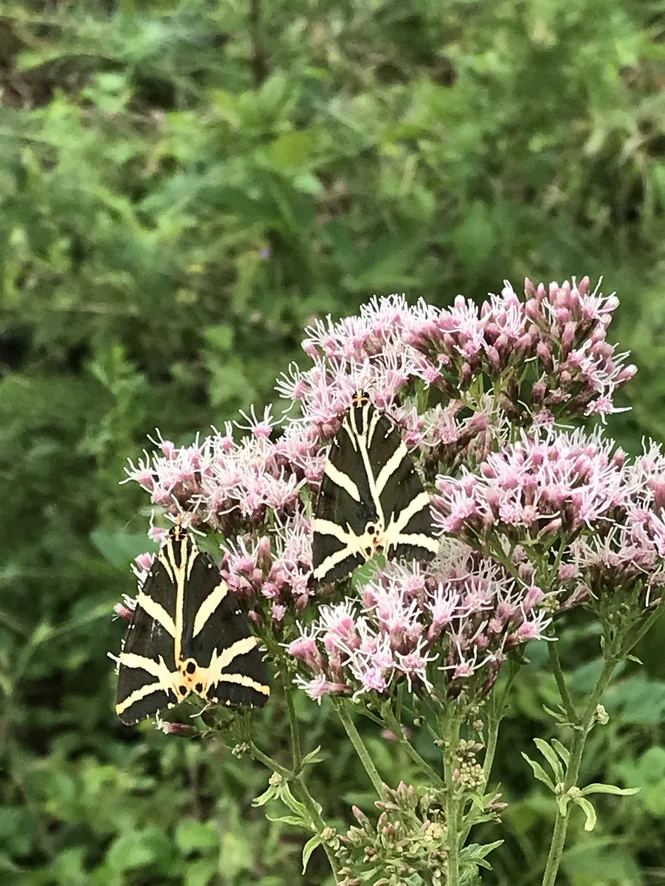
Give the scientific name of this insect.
Euplagia quadripunctaria
